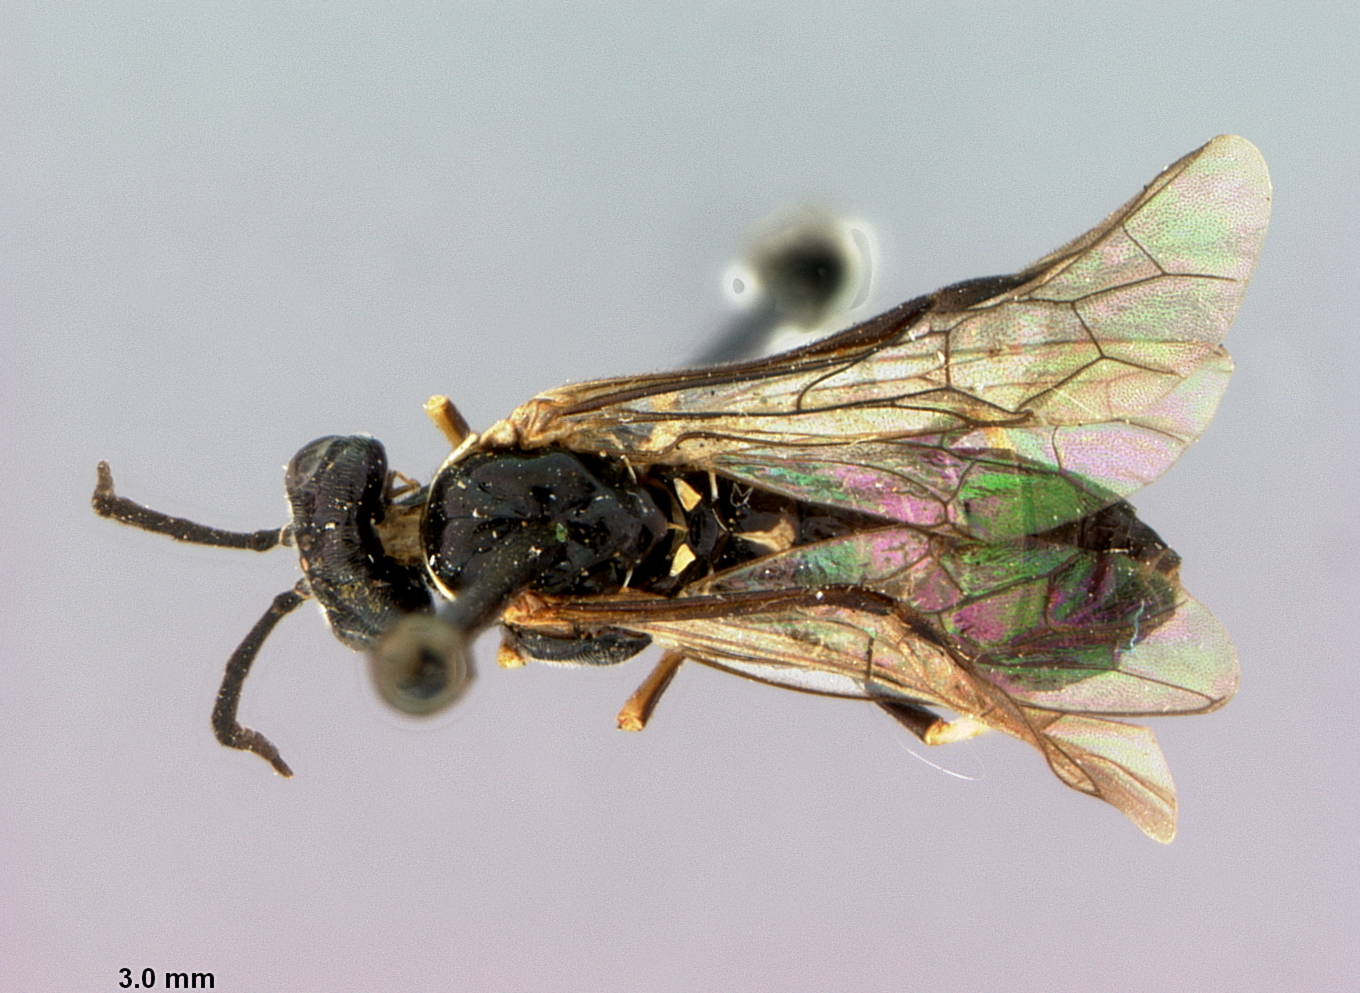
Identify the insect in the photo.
Stromboceros leucostomus
